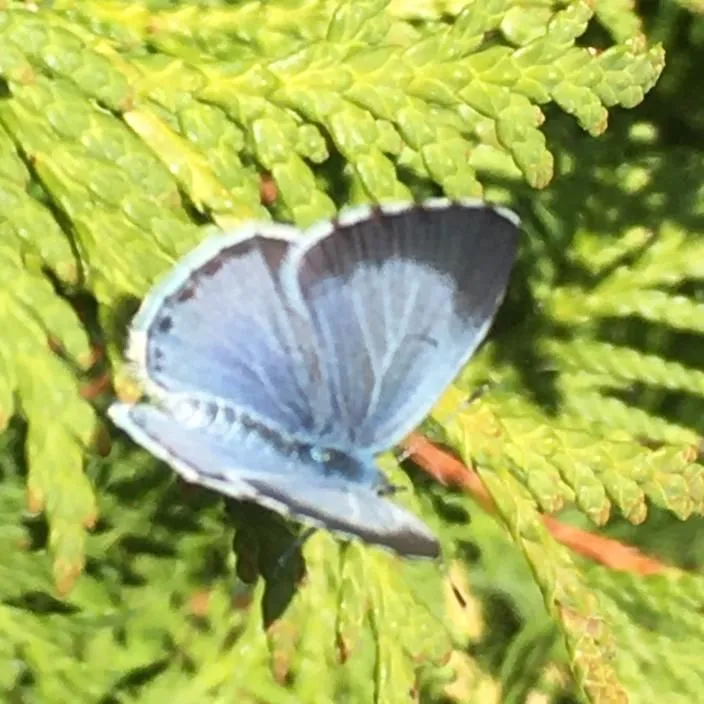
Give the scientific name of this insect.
Celastrina argiolus
